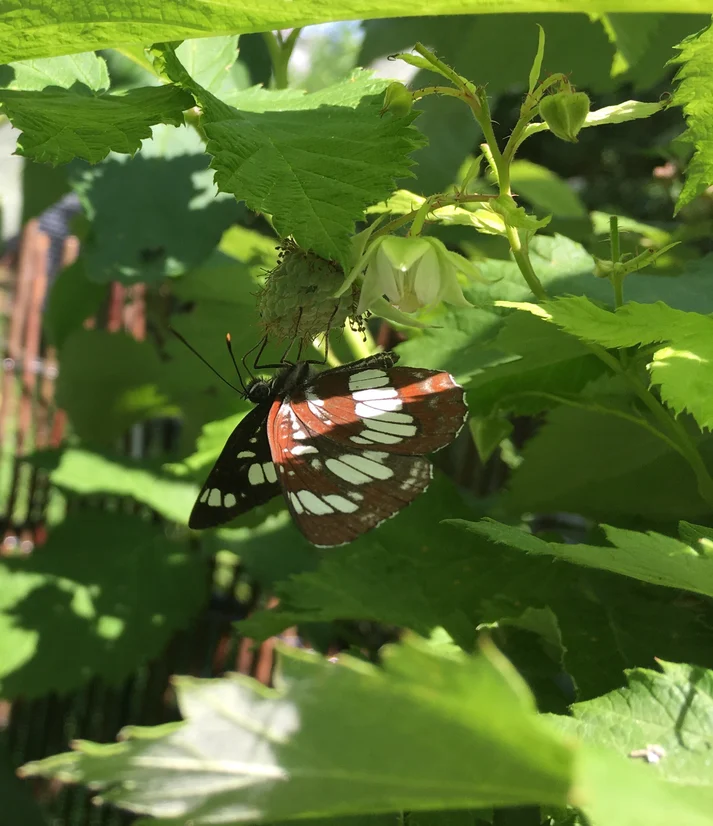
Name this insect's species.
Neptis rivularis
